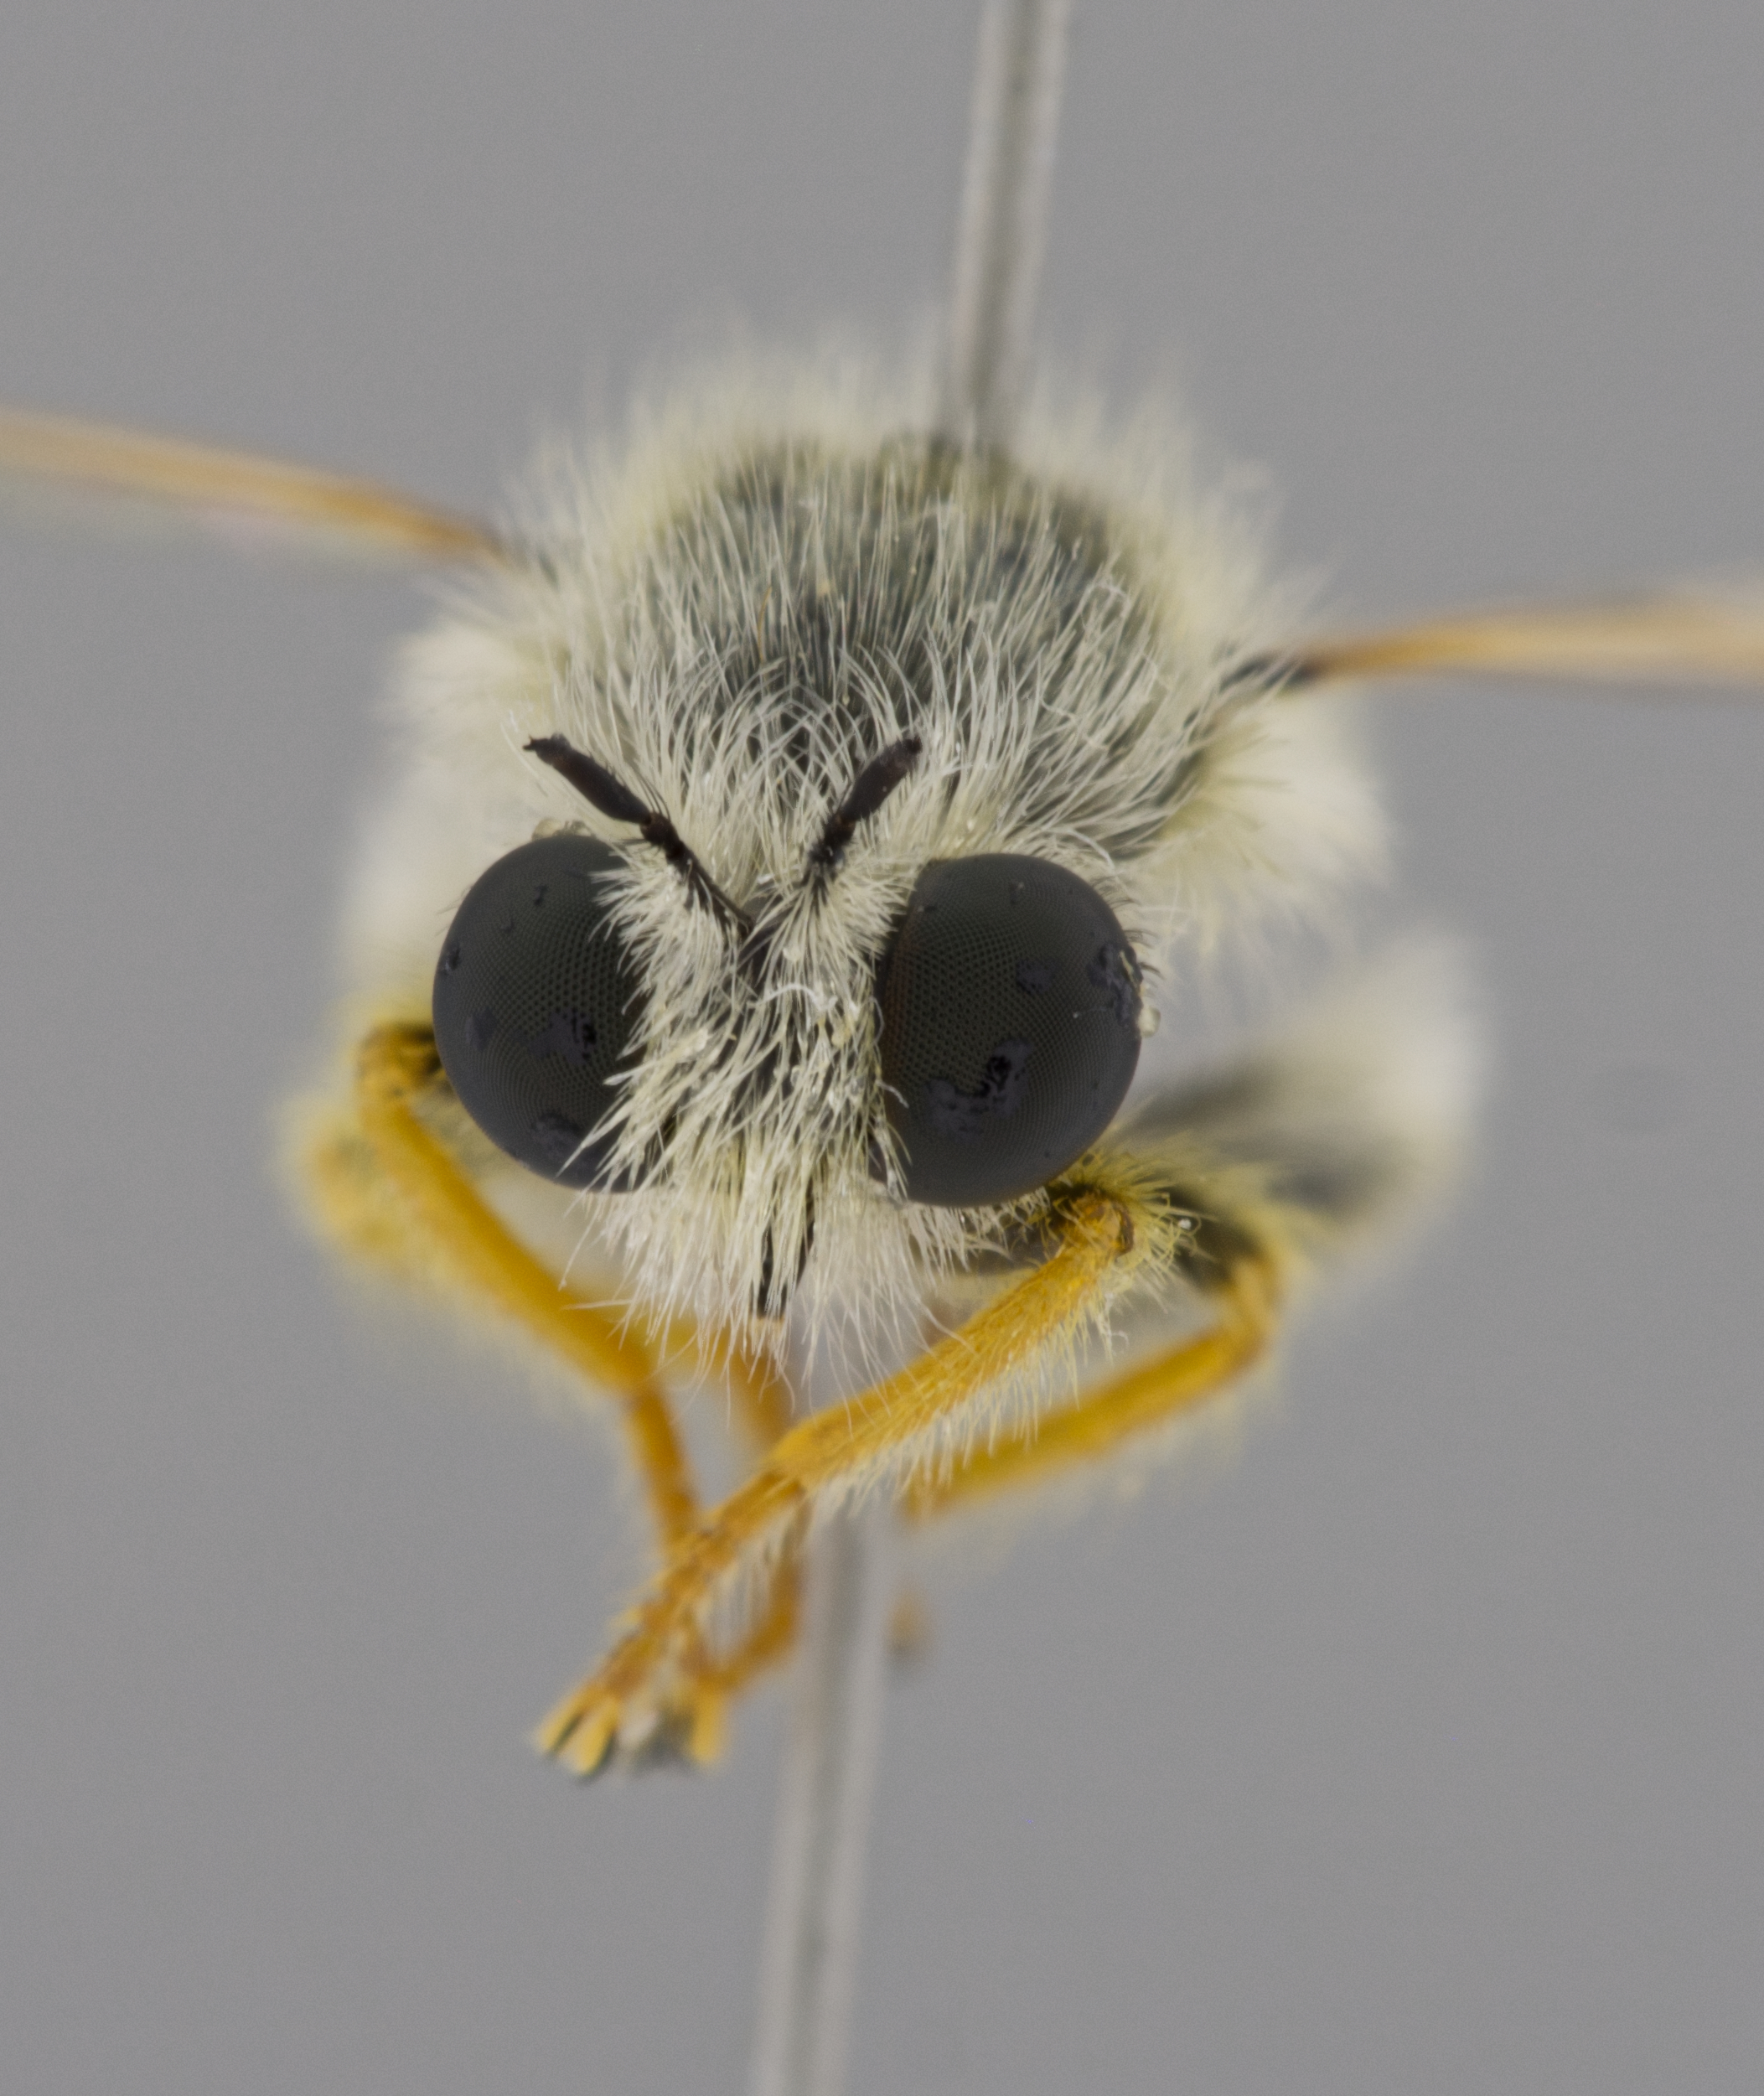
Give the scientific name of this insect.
Laxenecera mollis
